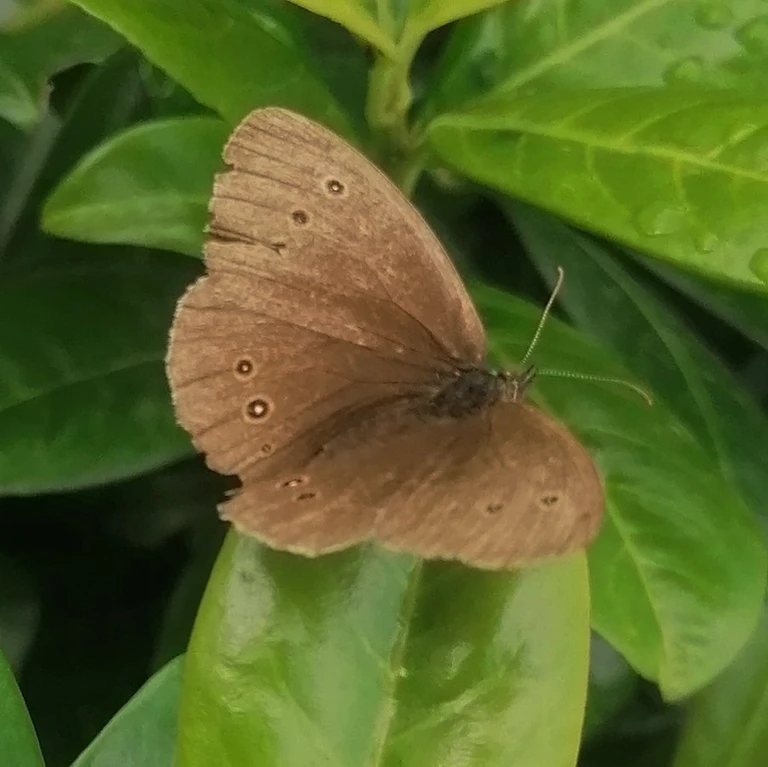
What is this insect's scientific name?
Aphantopus hyperantus
